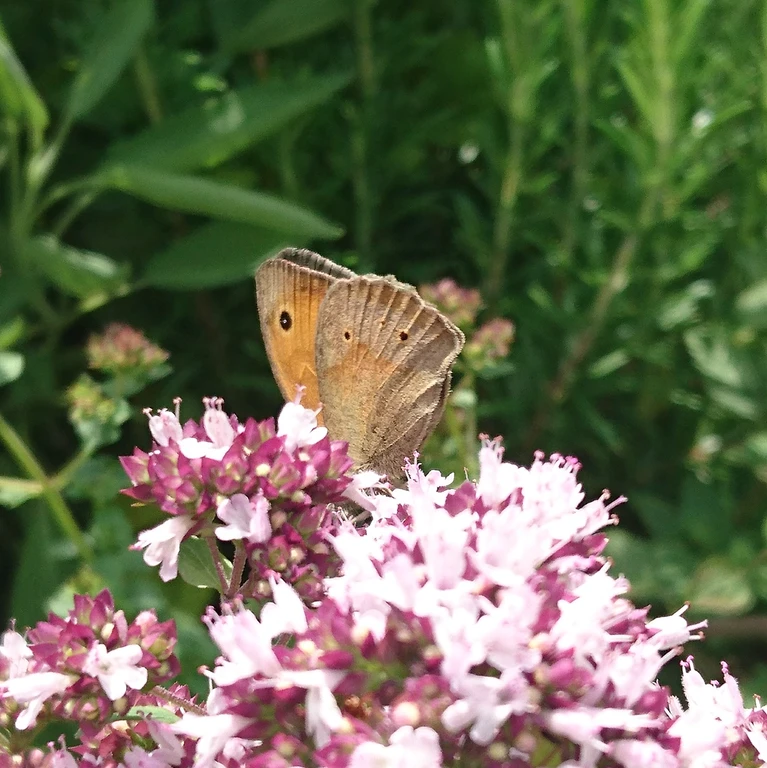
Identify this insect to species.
Maniola jurtina
